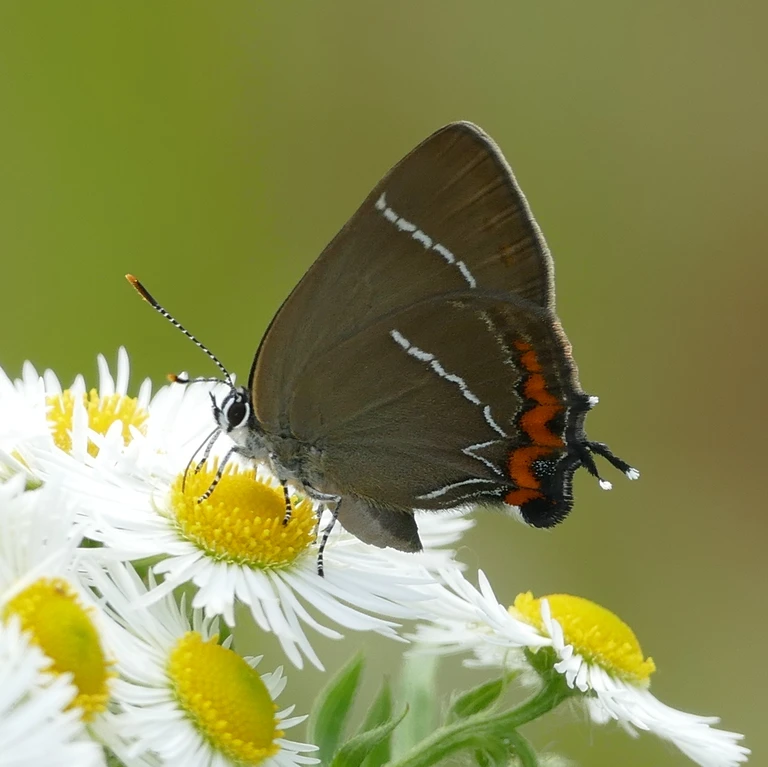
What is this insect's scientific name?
Satyrium w-album
